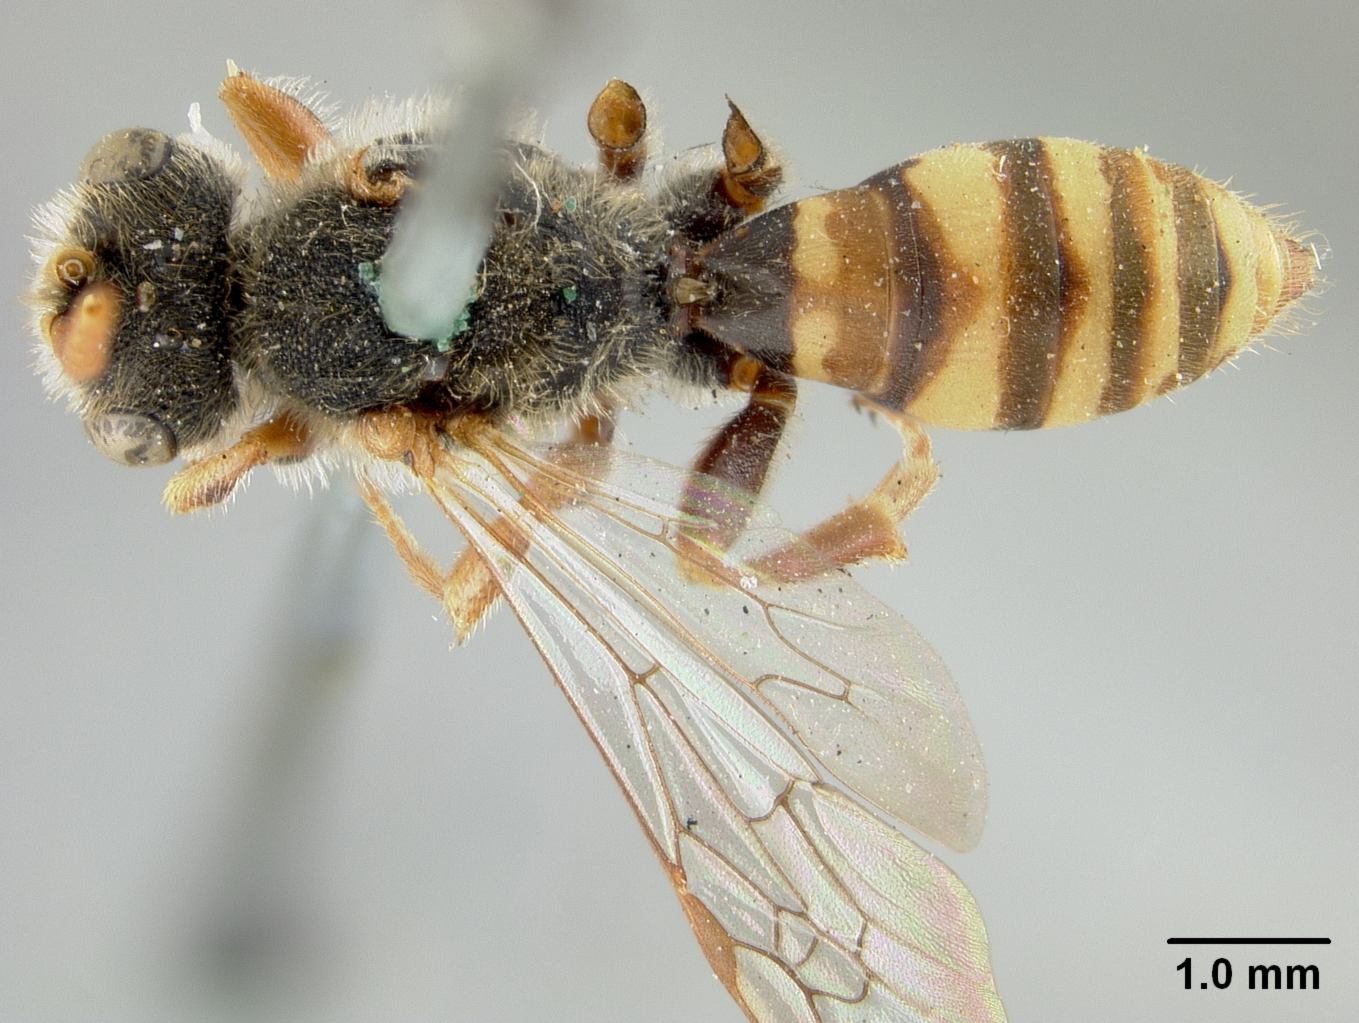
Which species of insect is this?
Nomada subangusta
